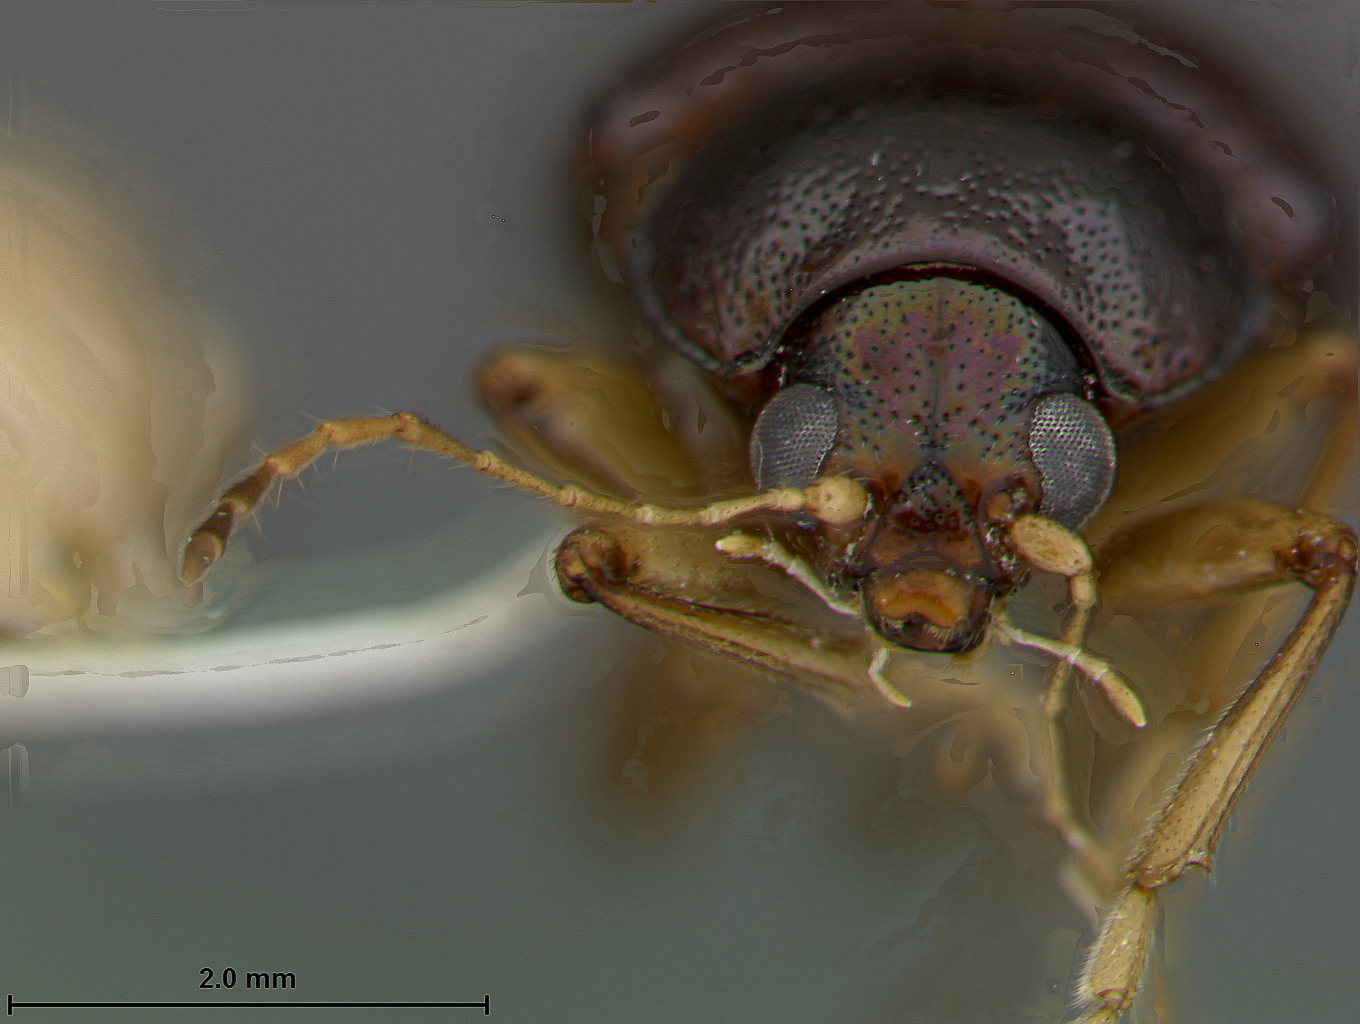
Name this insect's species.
Rhabdopterus bottimeri
